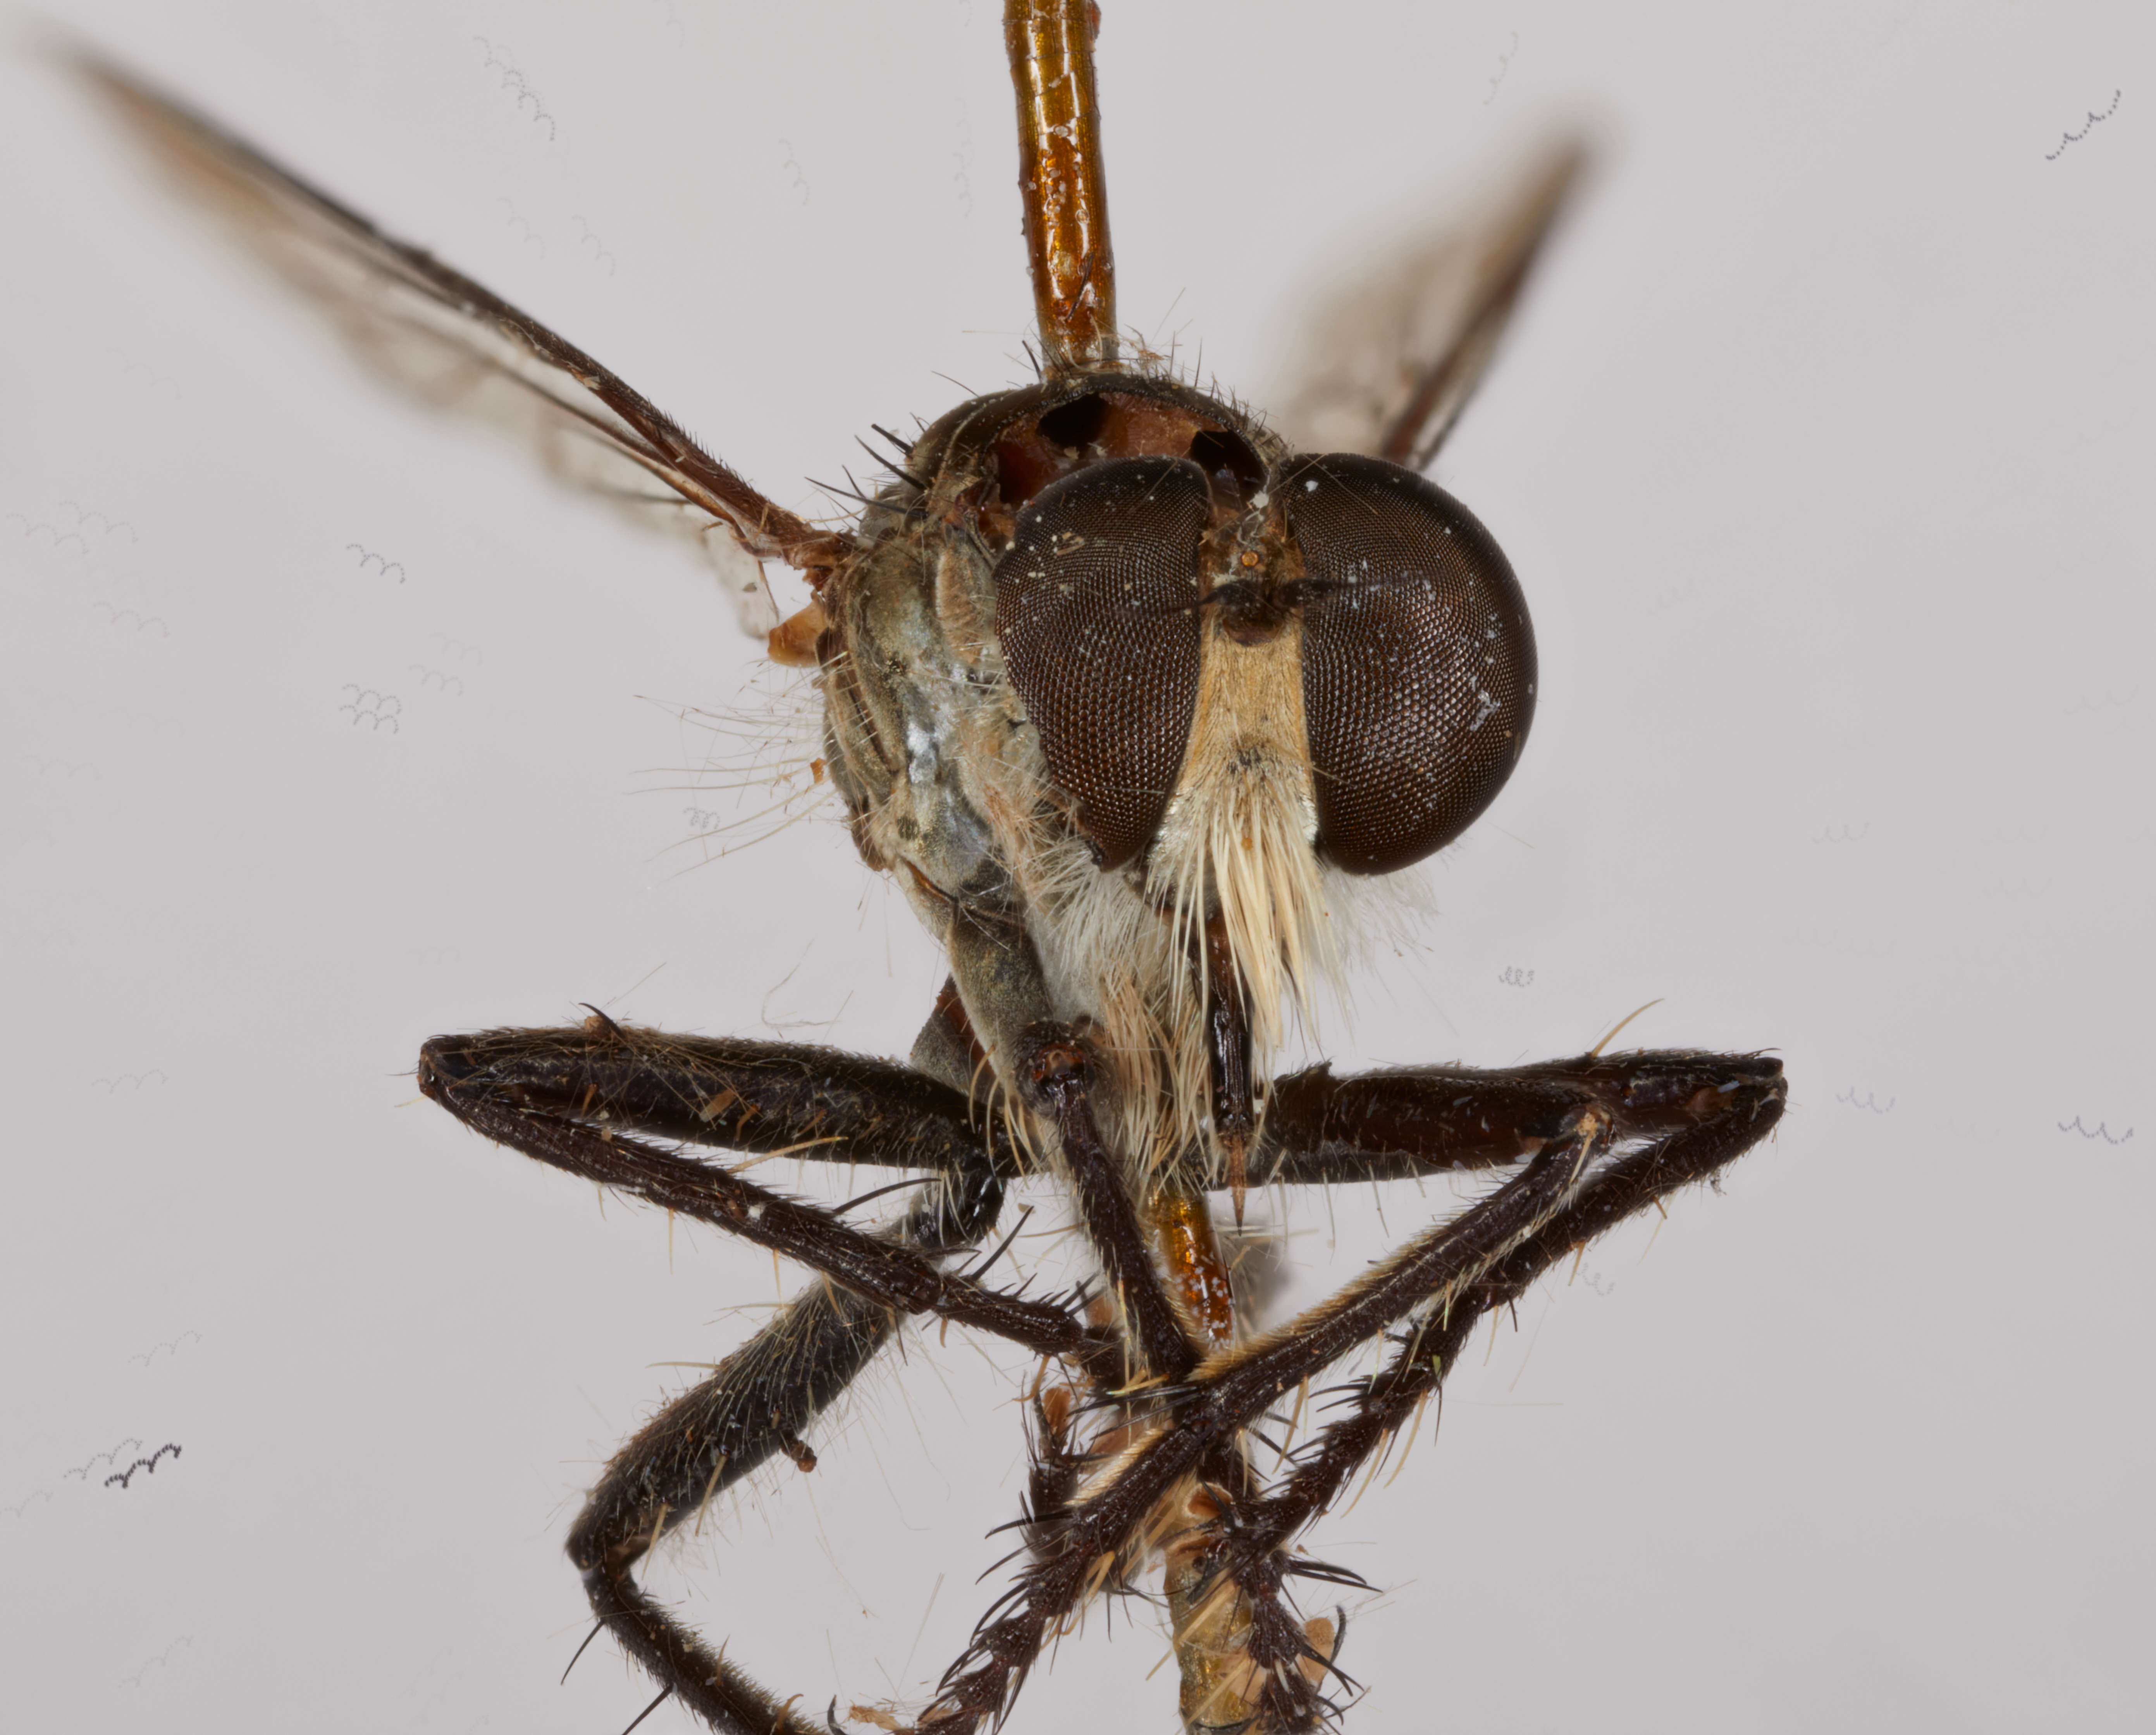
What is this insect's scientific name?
Asilus ramsdeni
